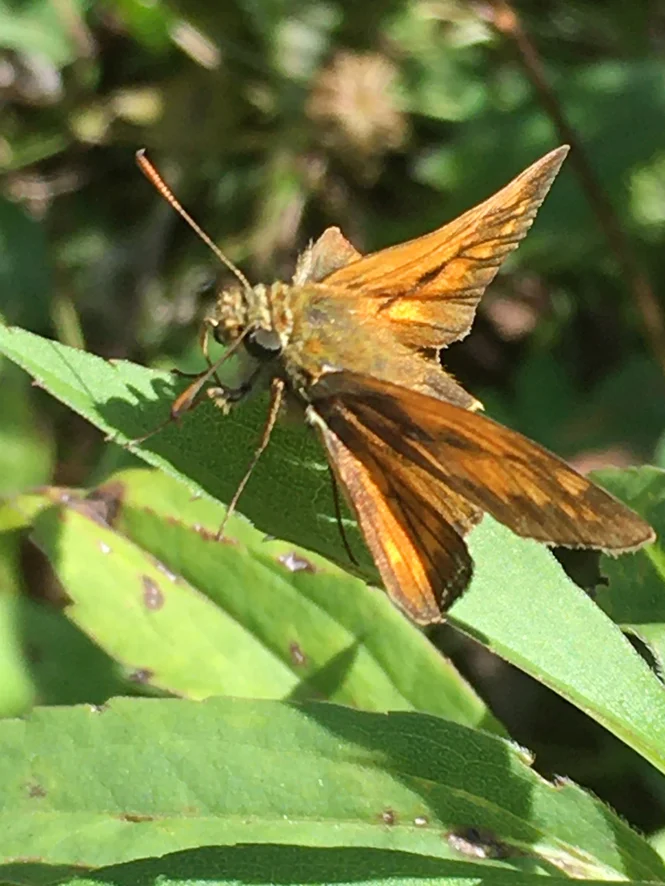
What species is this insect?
Ochlodes sylvanus (also Ochlodes venata)
